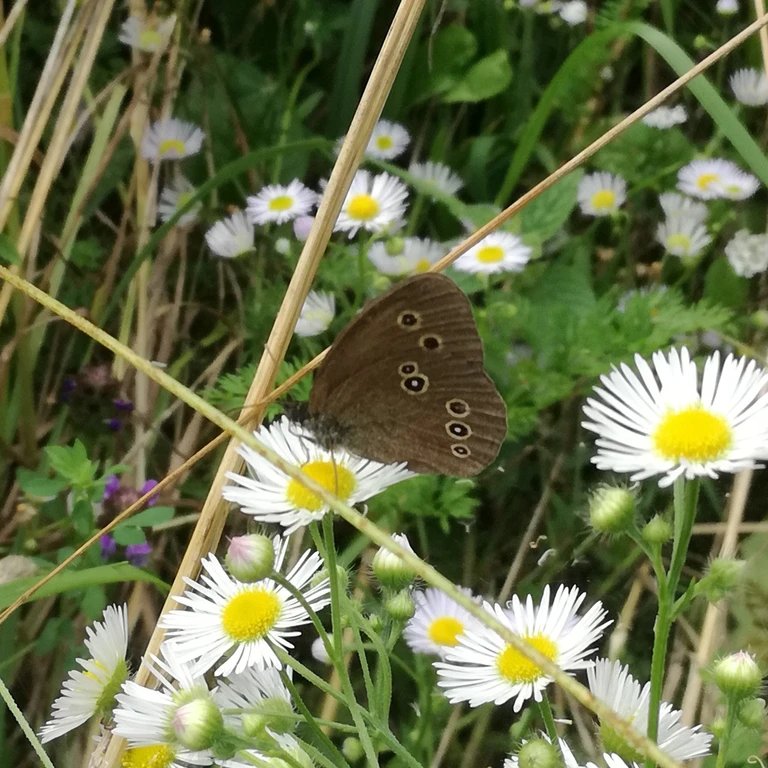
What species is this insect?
Aphantopus hyperantus
